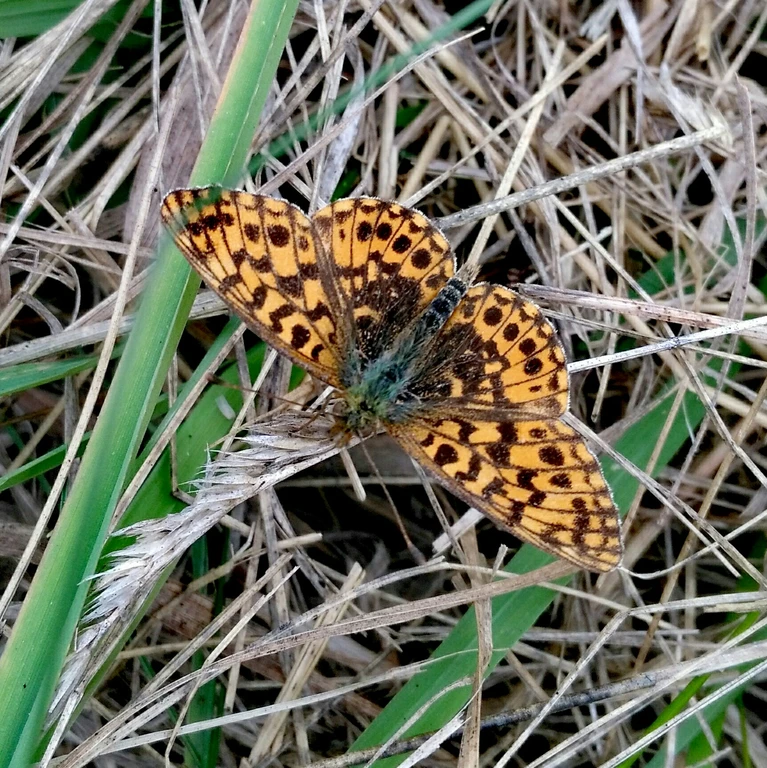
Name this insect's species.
Boloria dia
